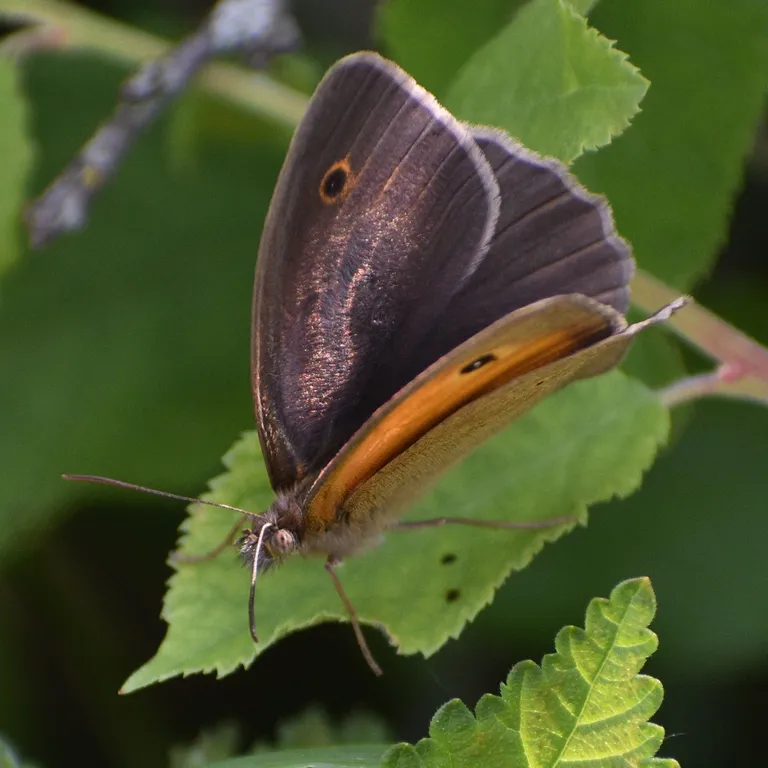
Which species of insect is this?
Maniola jurtina
